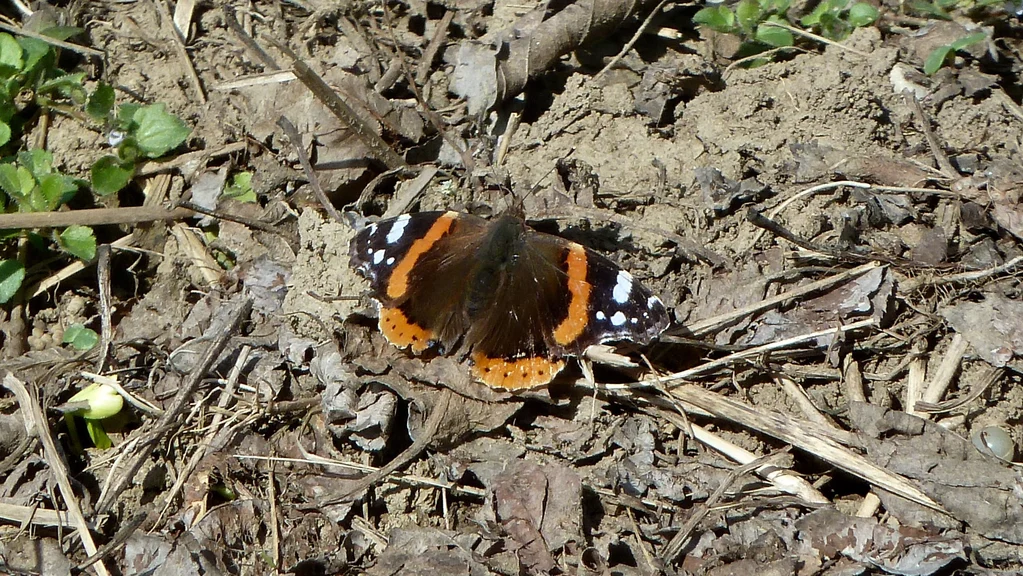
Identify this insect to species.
Vanessa atalanta
